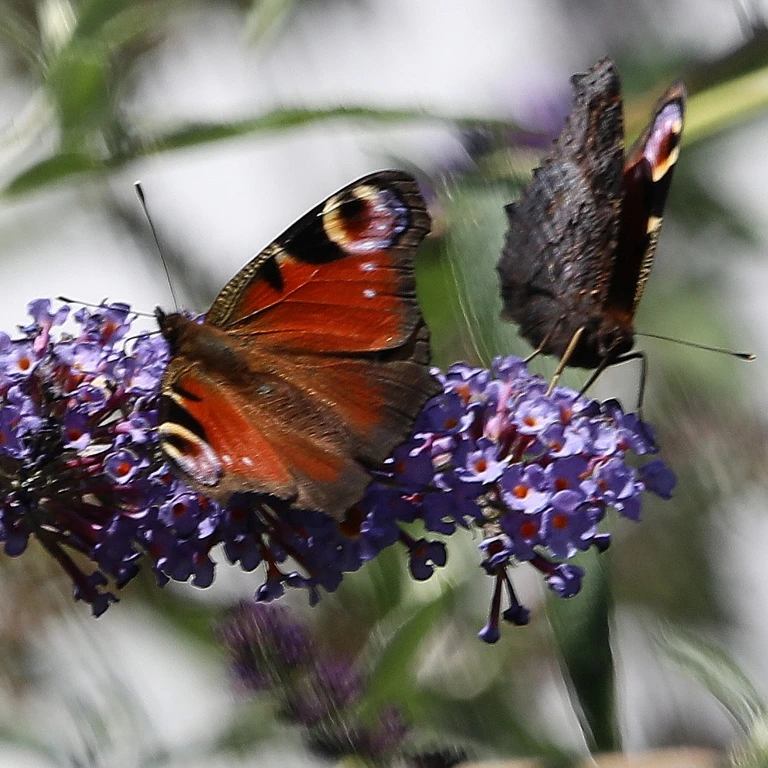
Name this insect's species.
Aglais io
